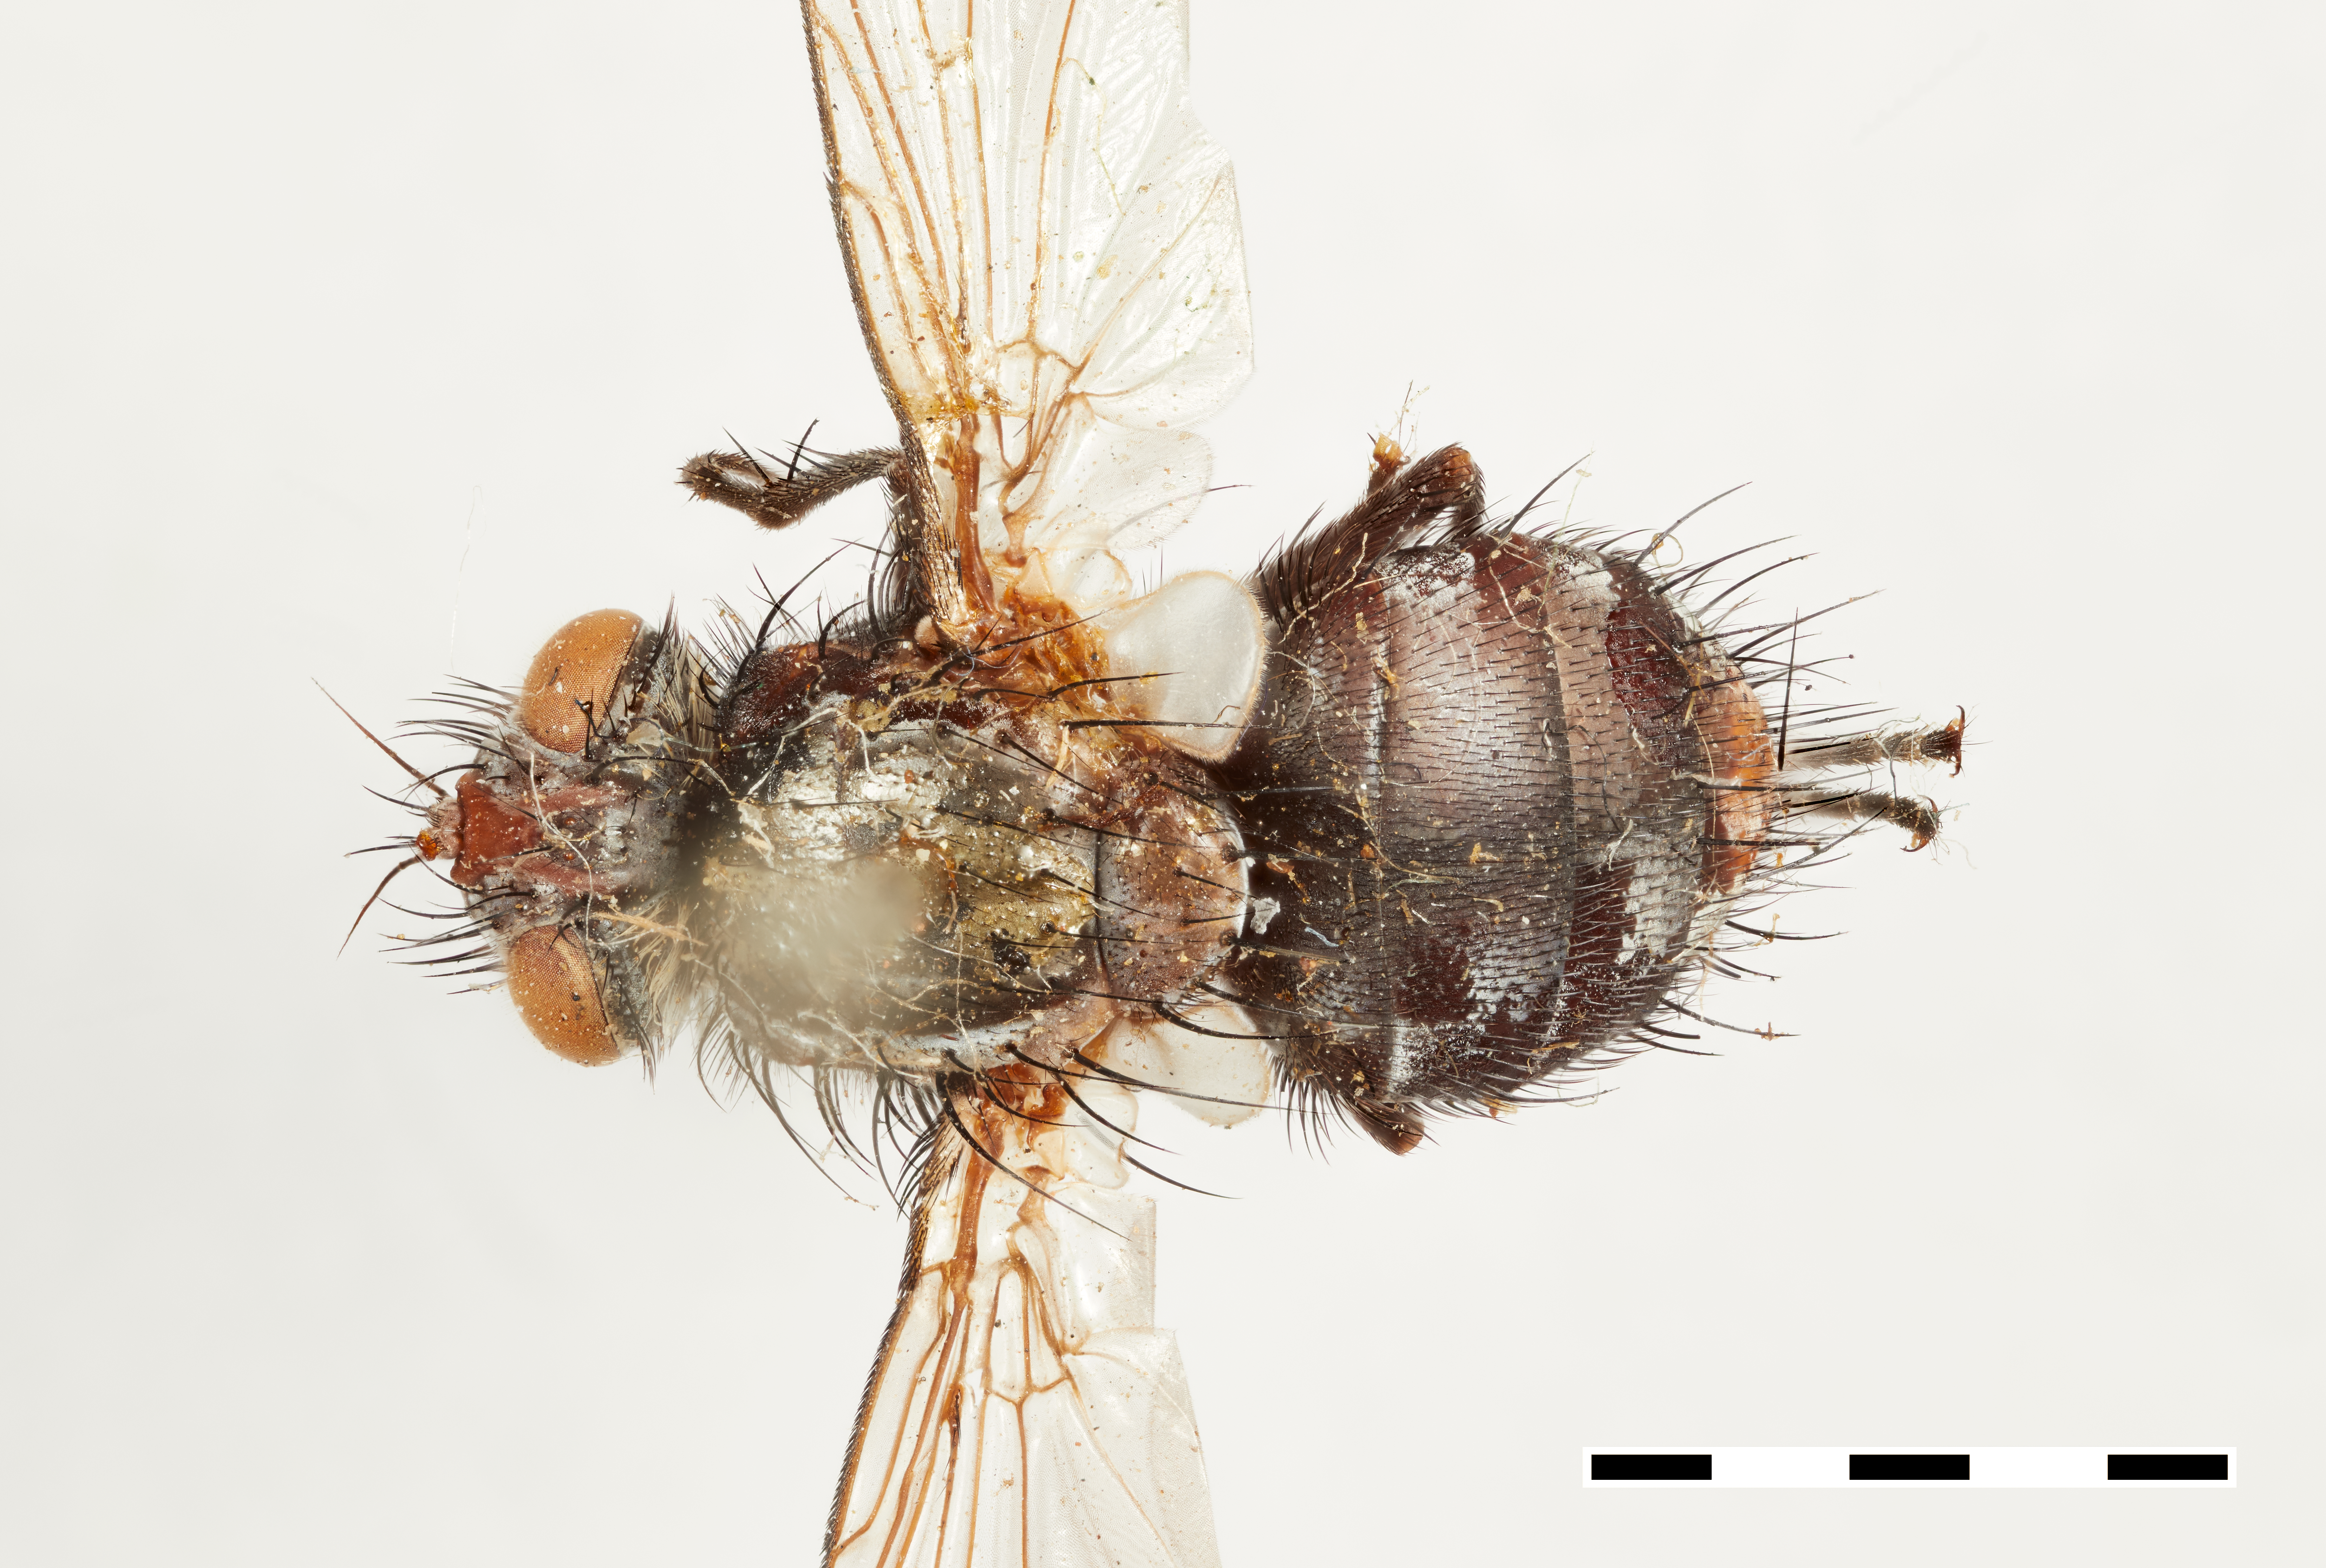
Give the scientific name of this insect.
Dichocera orientalis
